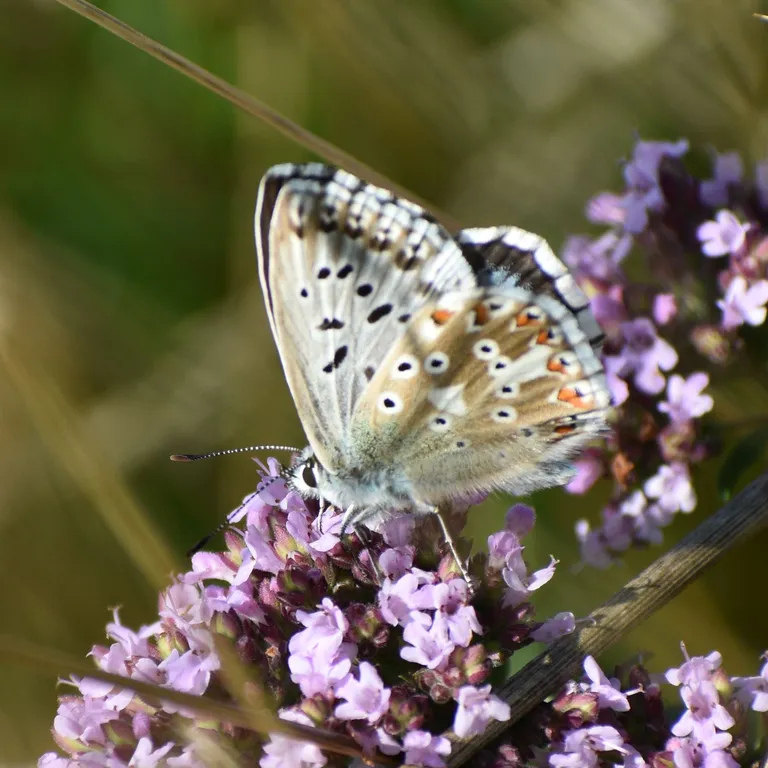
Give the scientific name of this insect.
Lysandra coridon
